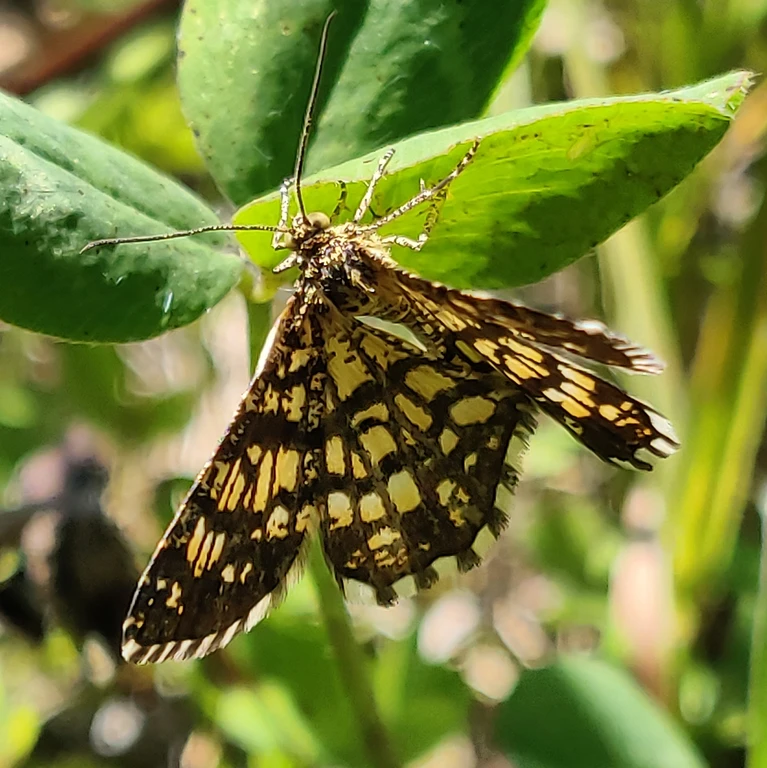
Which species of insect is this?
Chiasmia clathrata
